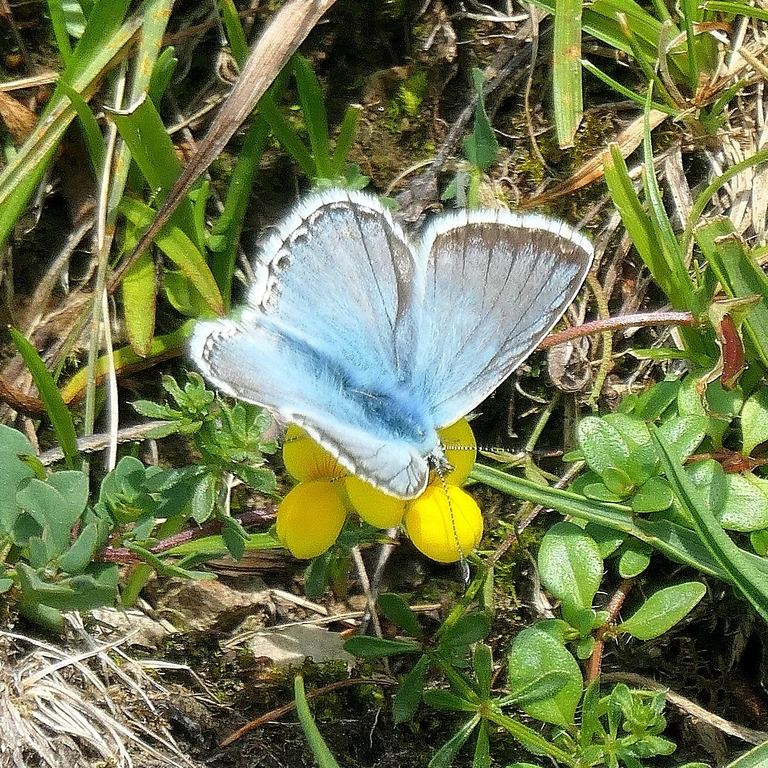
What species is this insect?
Lysandra coridon
